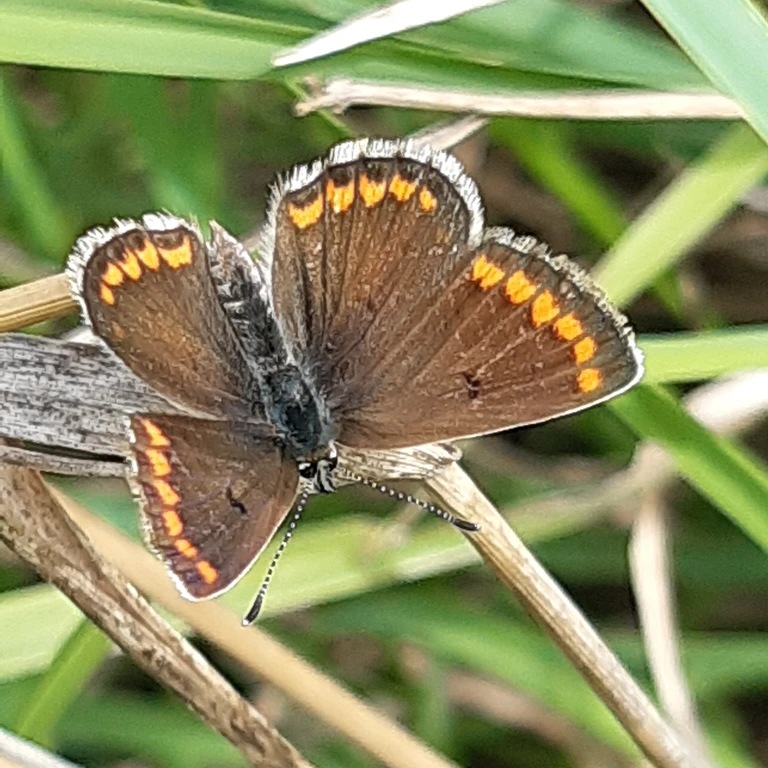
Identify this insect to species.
Aricia agestis/artaxerxes
